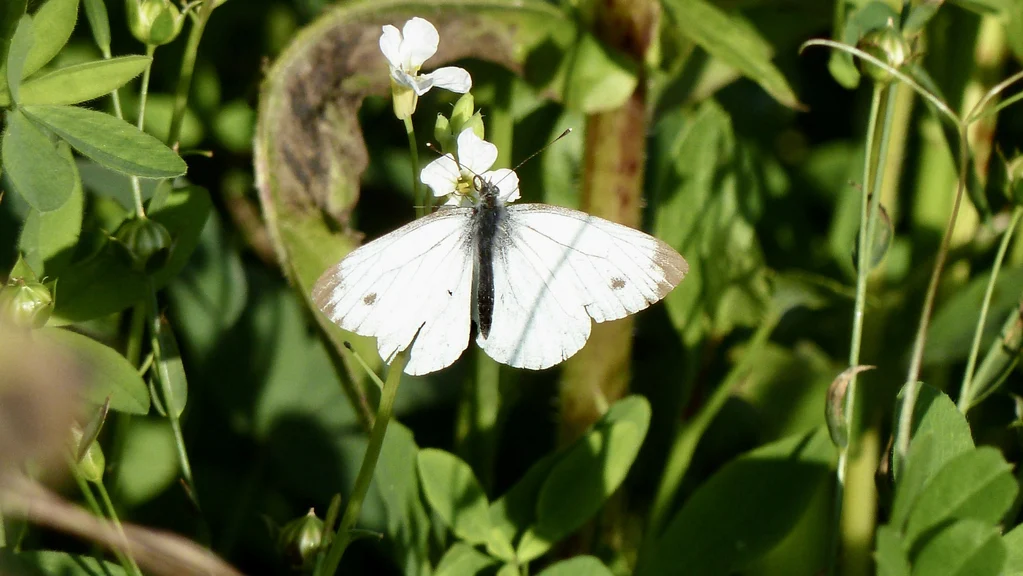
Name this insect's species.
Pieris napi
